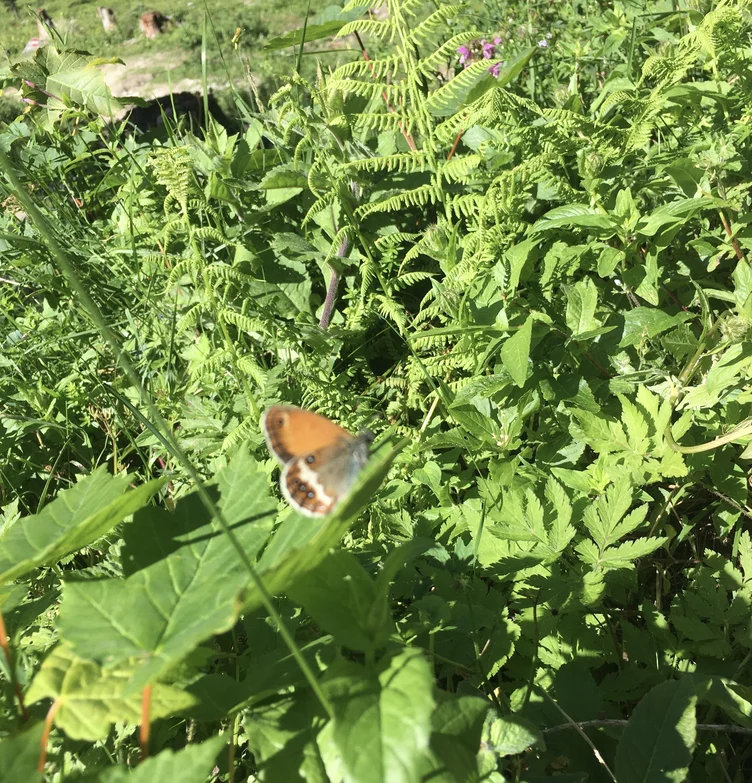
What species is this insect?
Coenonympha arcania
